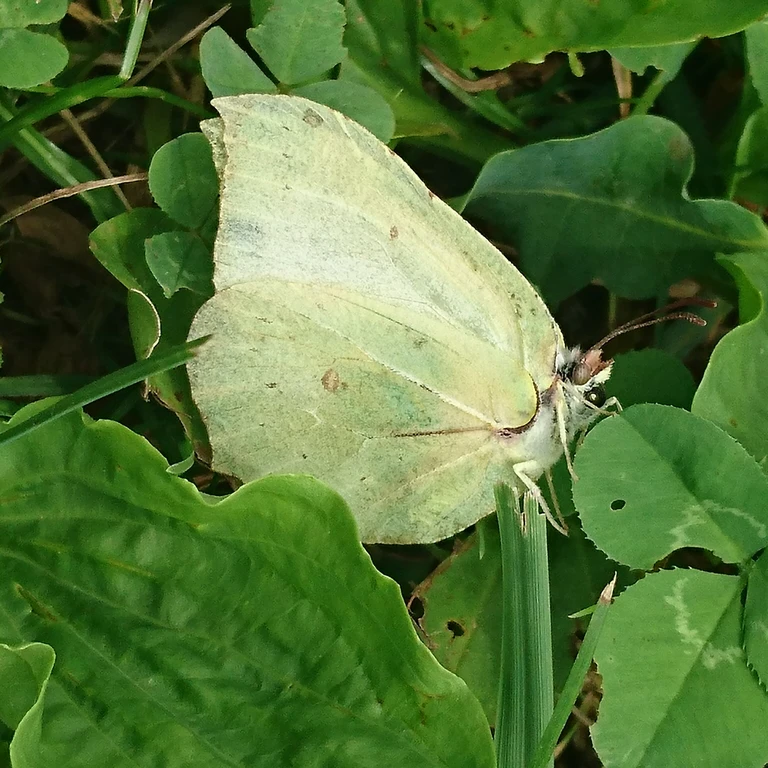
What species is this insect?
Gonepteryx rhamni
